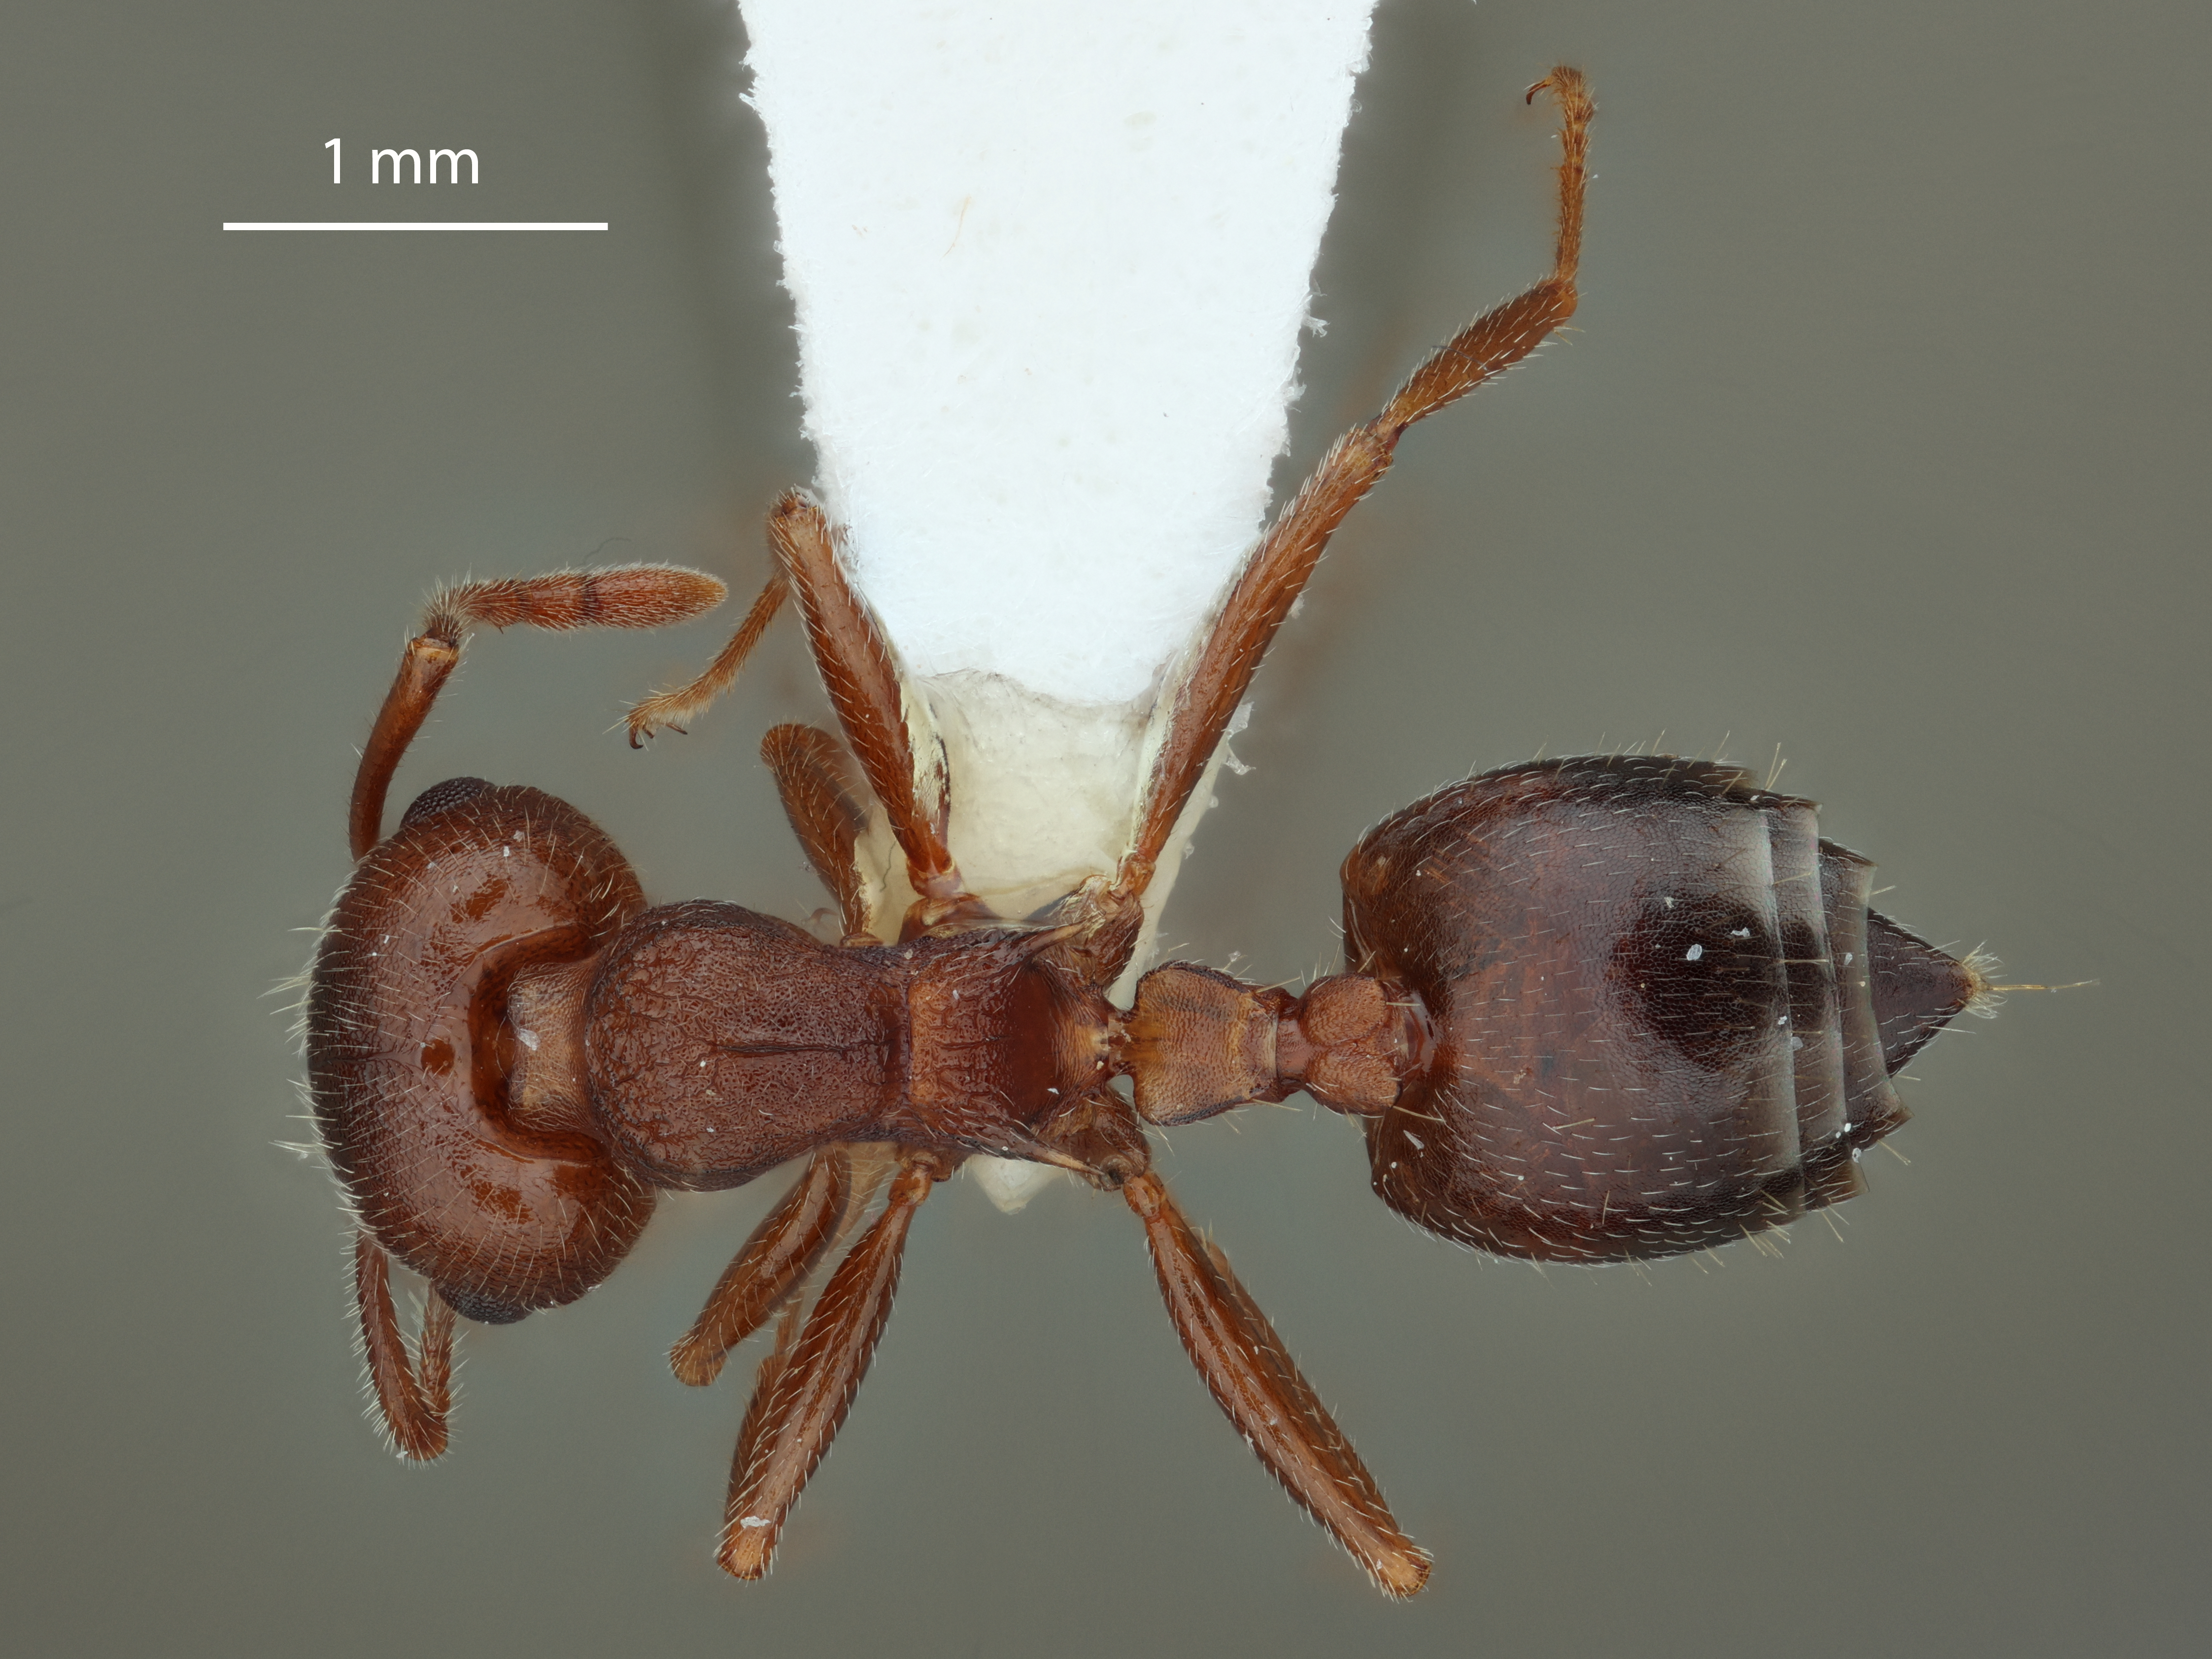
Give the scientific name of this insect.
Crematogaster vetusta
